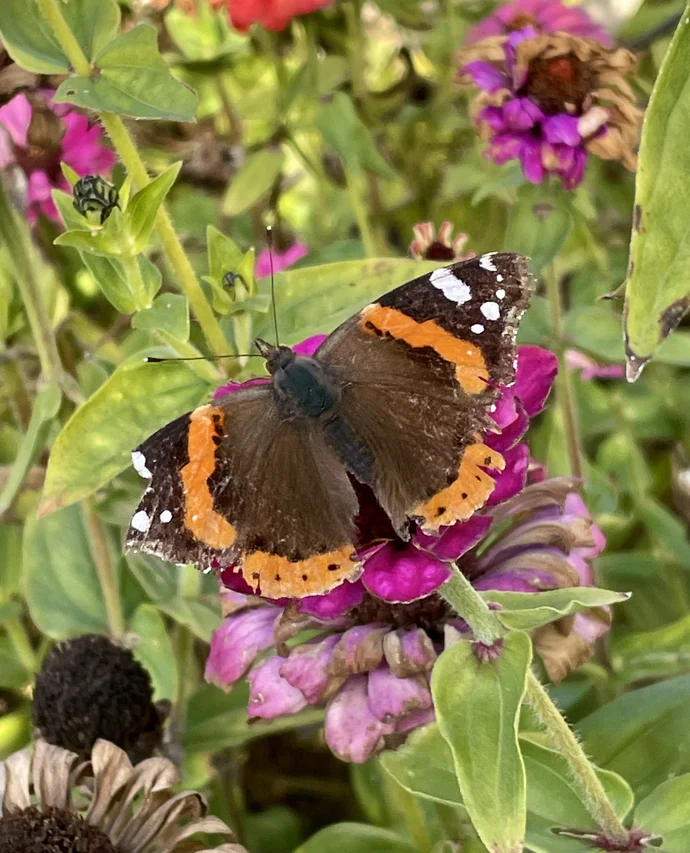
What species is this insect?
Vanessa atalanta
